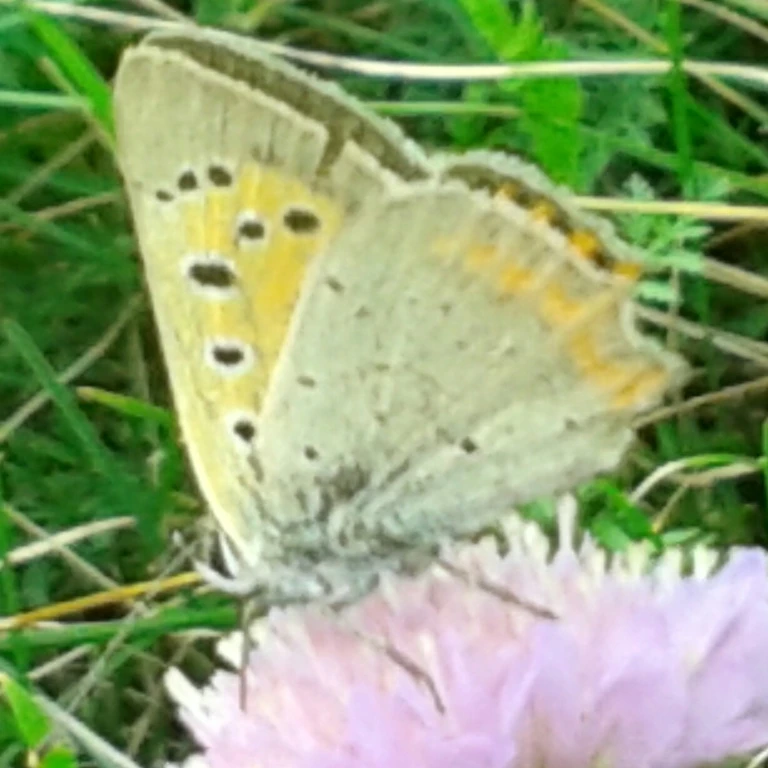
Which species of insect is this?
Lycaena phlaeas
